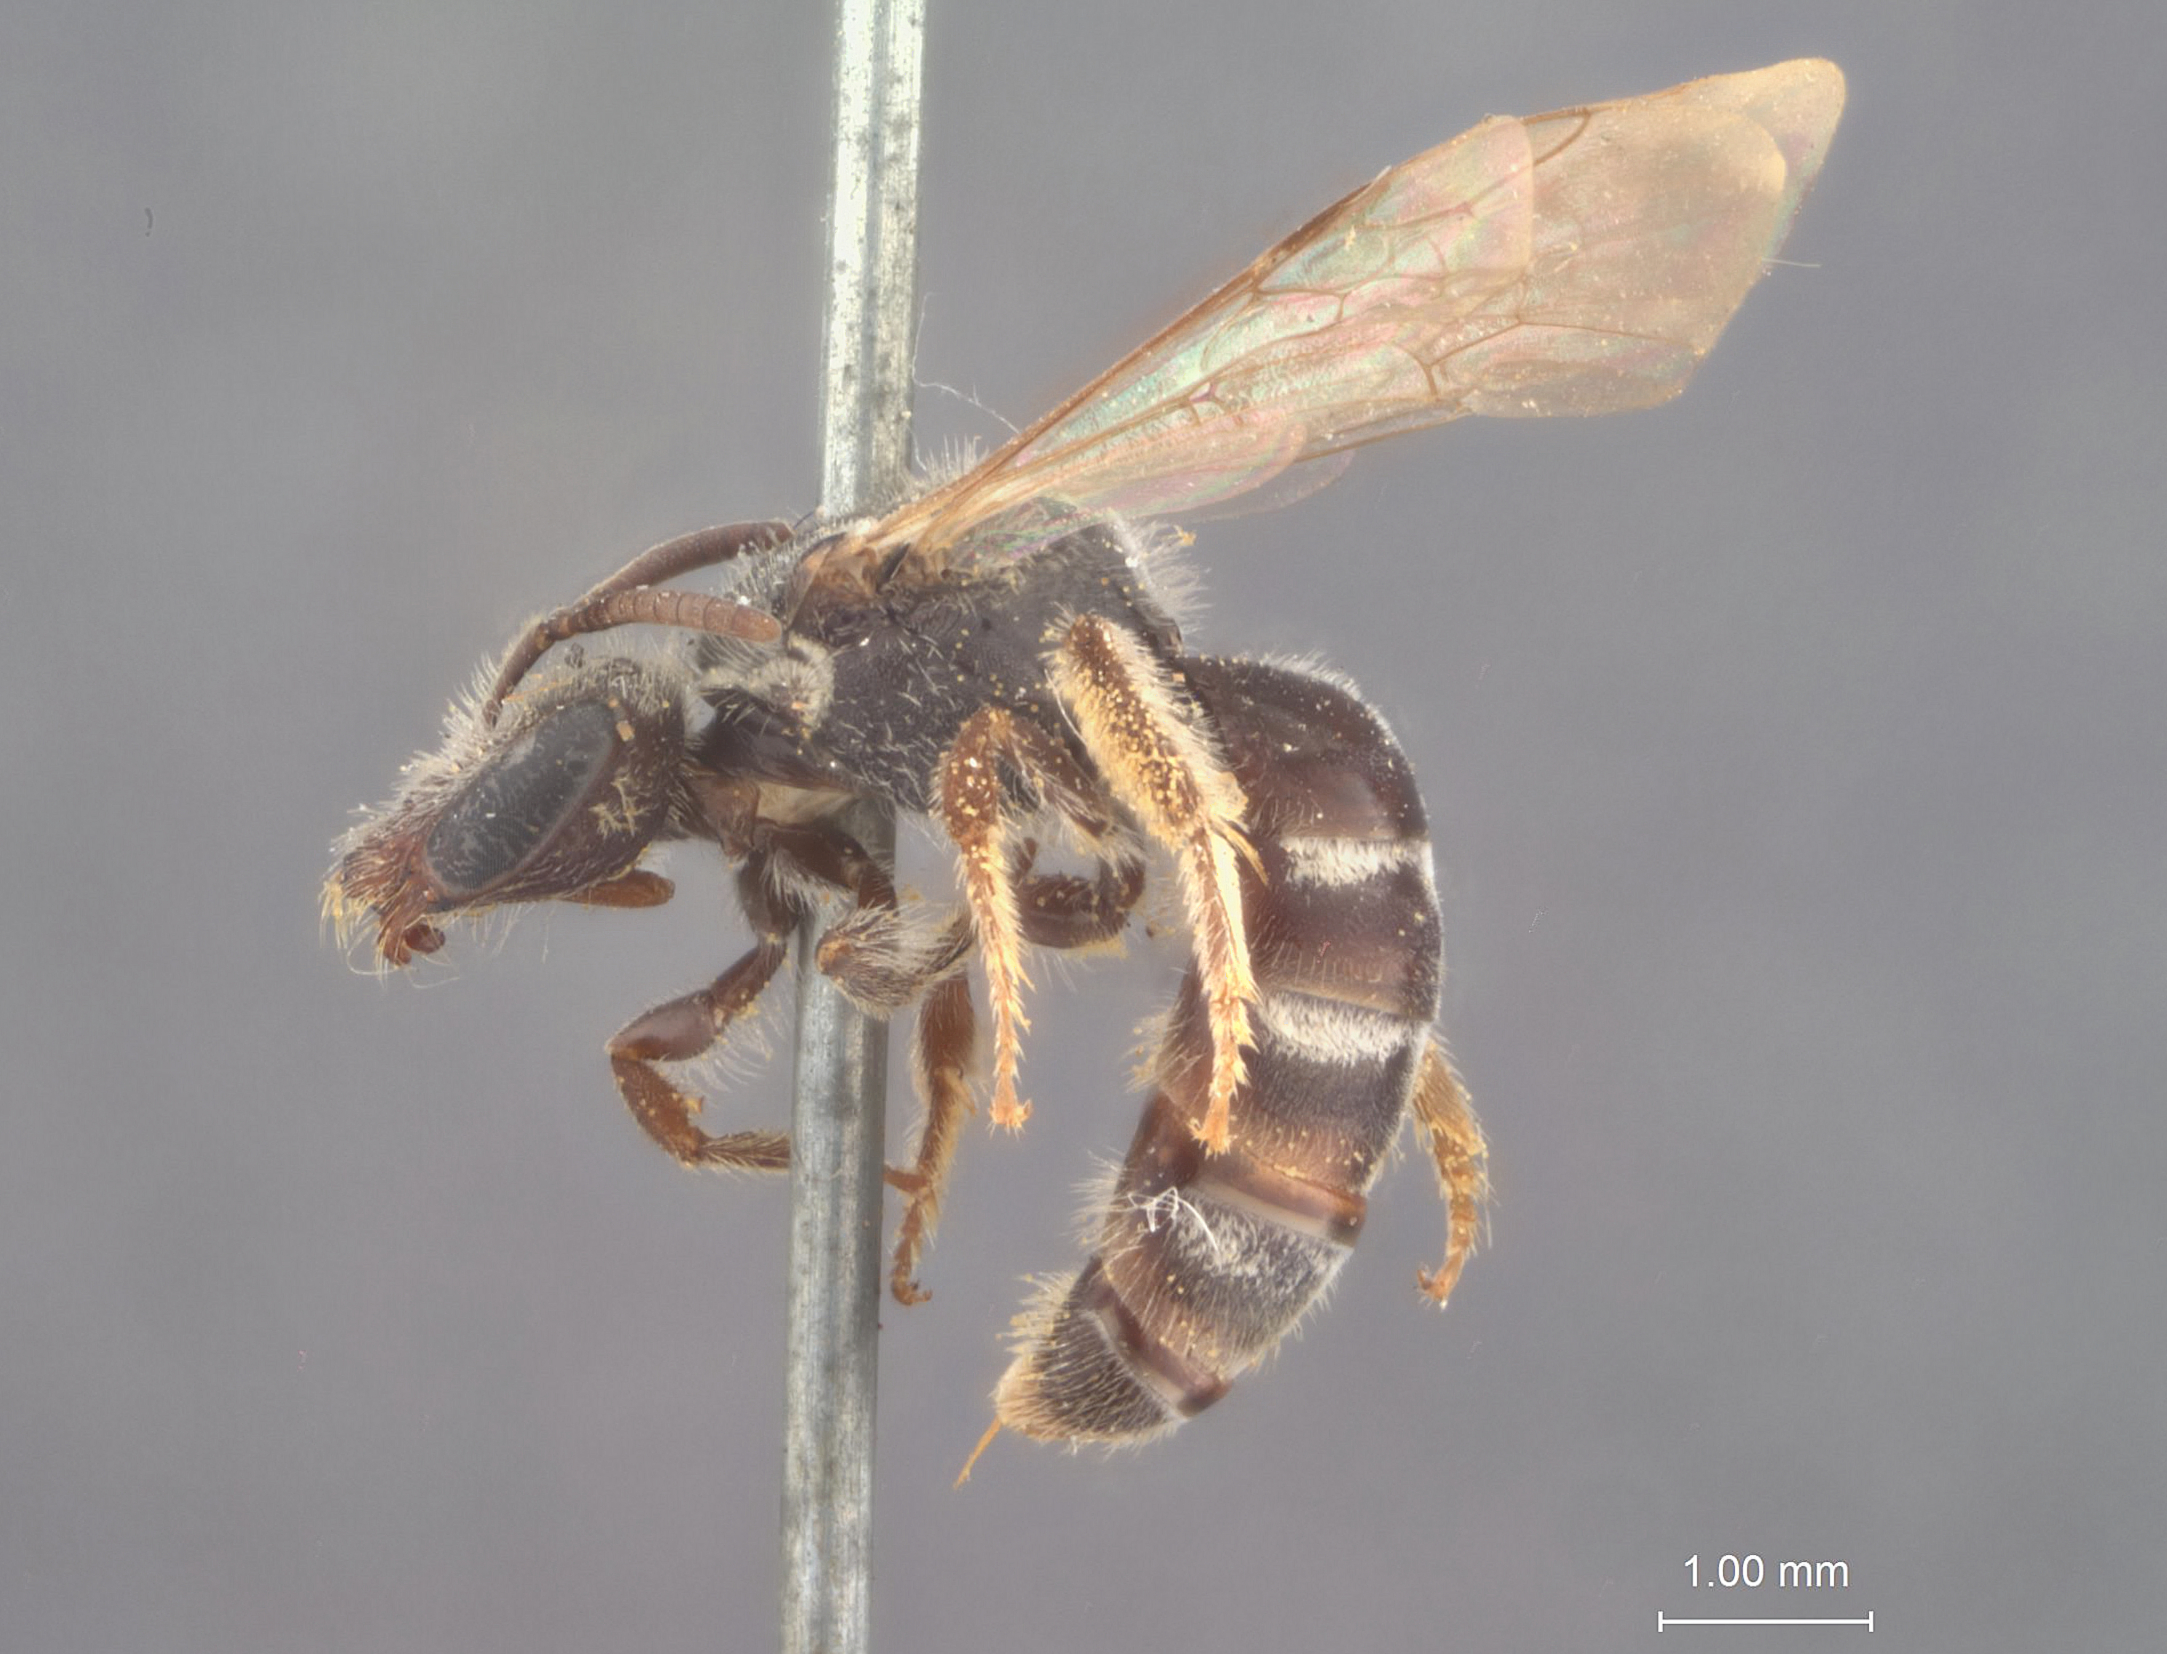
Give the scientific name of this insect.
Halictus angustior
